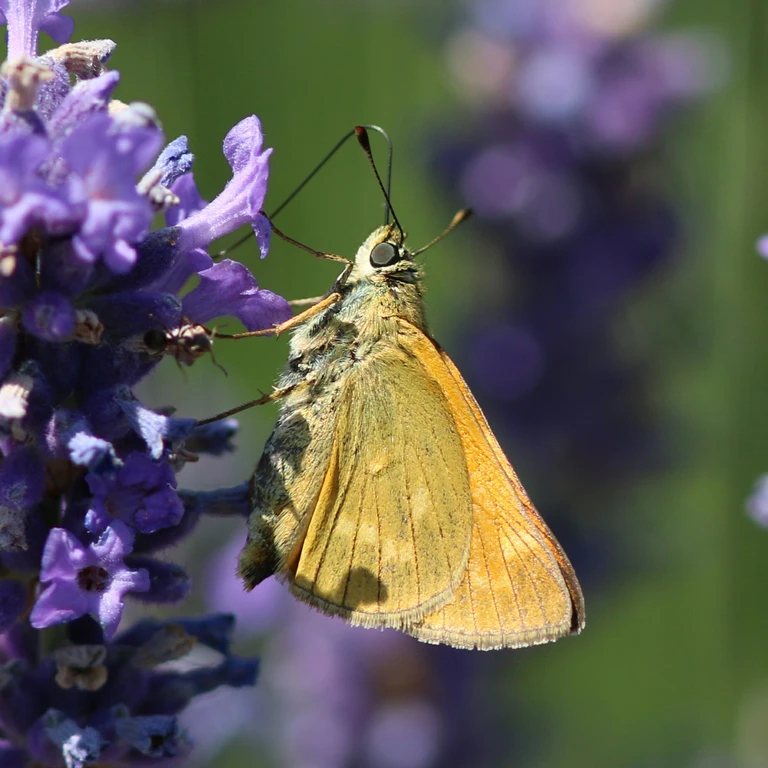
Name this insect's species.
Ochlodes sylvanus (also Ochlodes venata)
